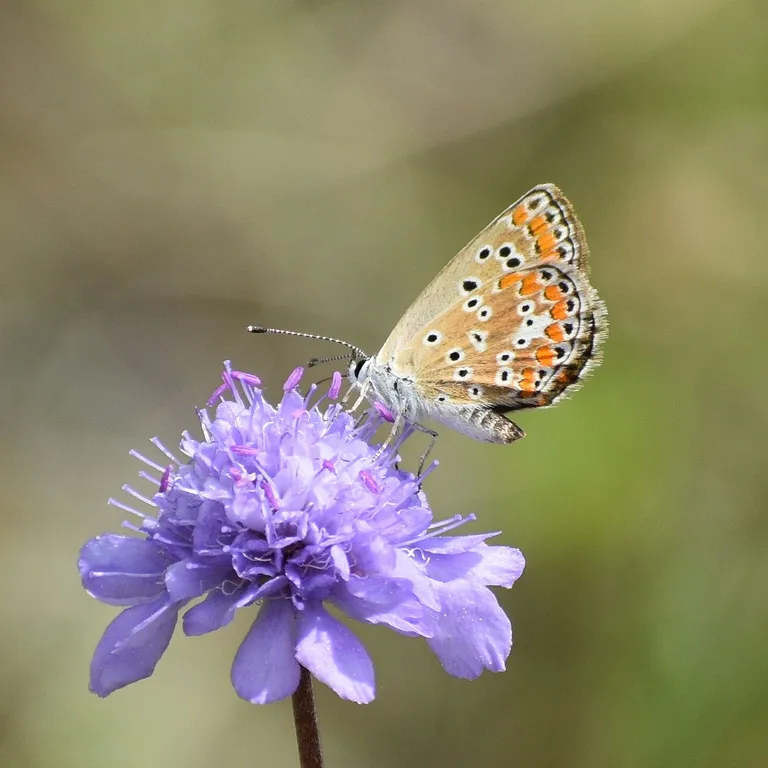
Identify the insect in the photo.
Aricia agestis/artaxerxes
